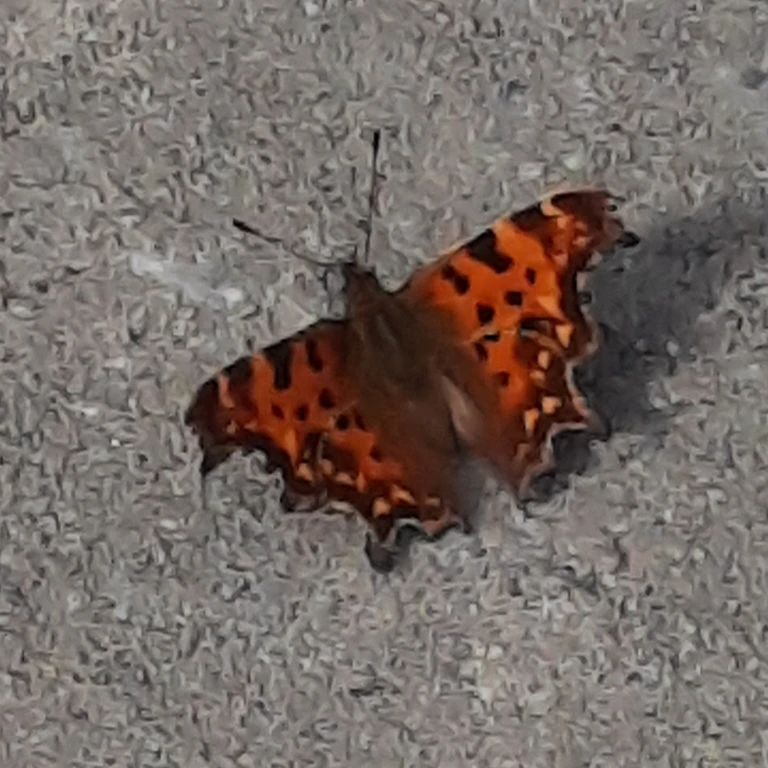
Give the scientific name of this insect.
Polygonia c-album
